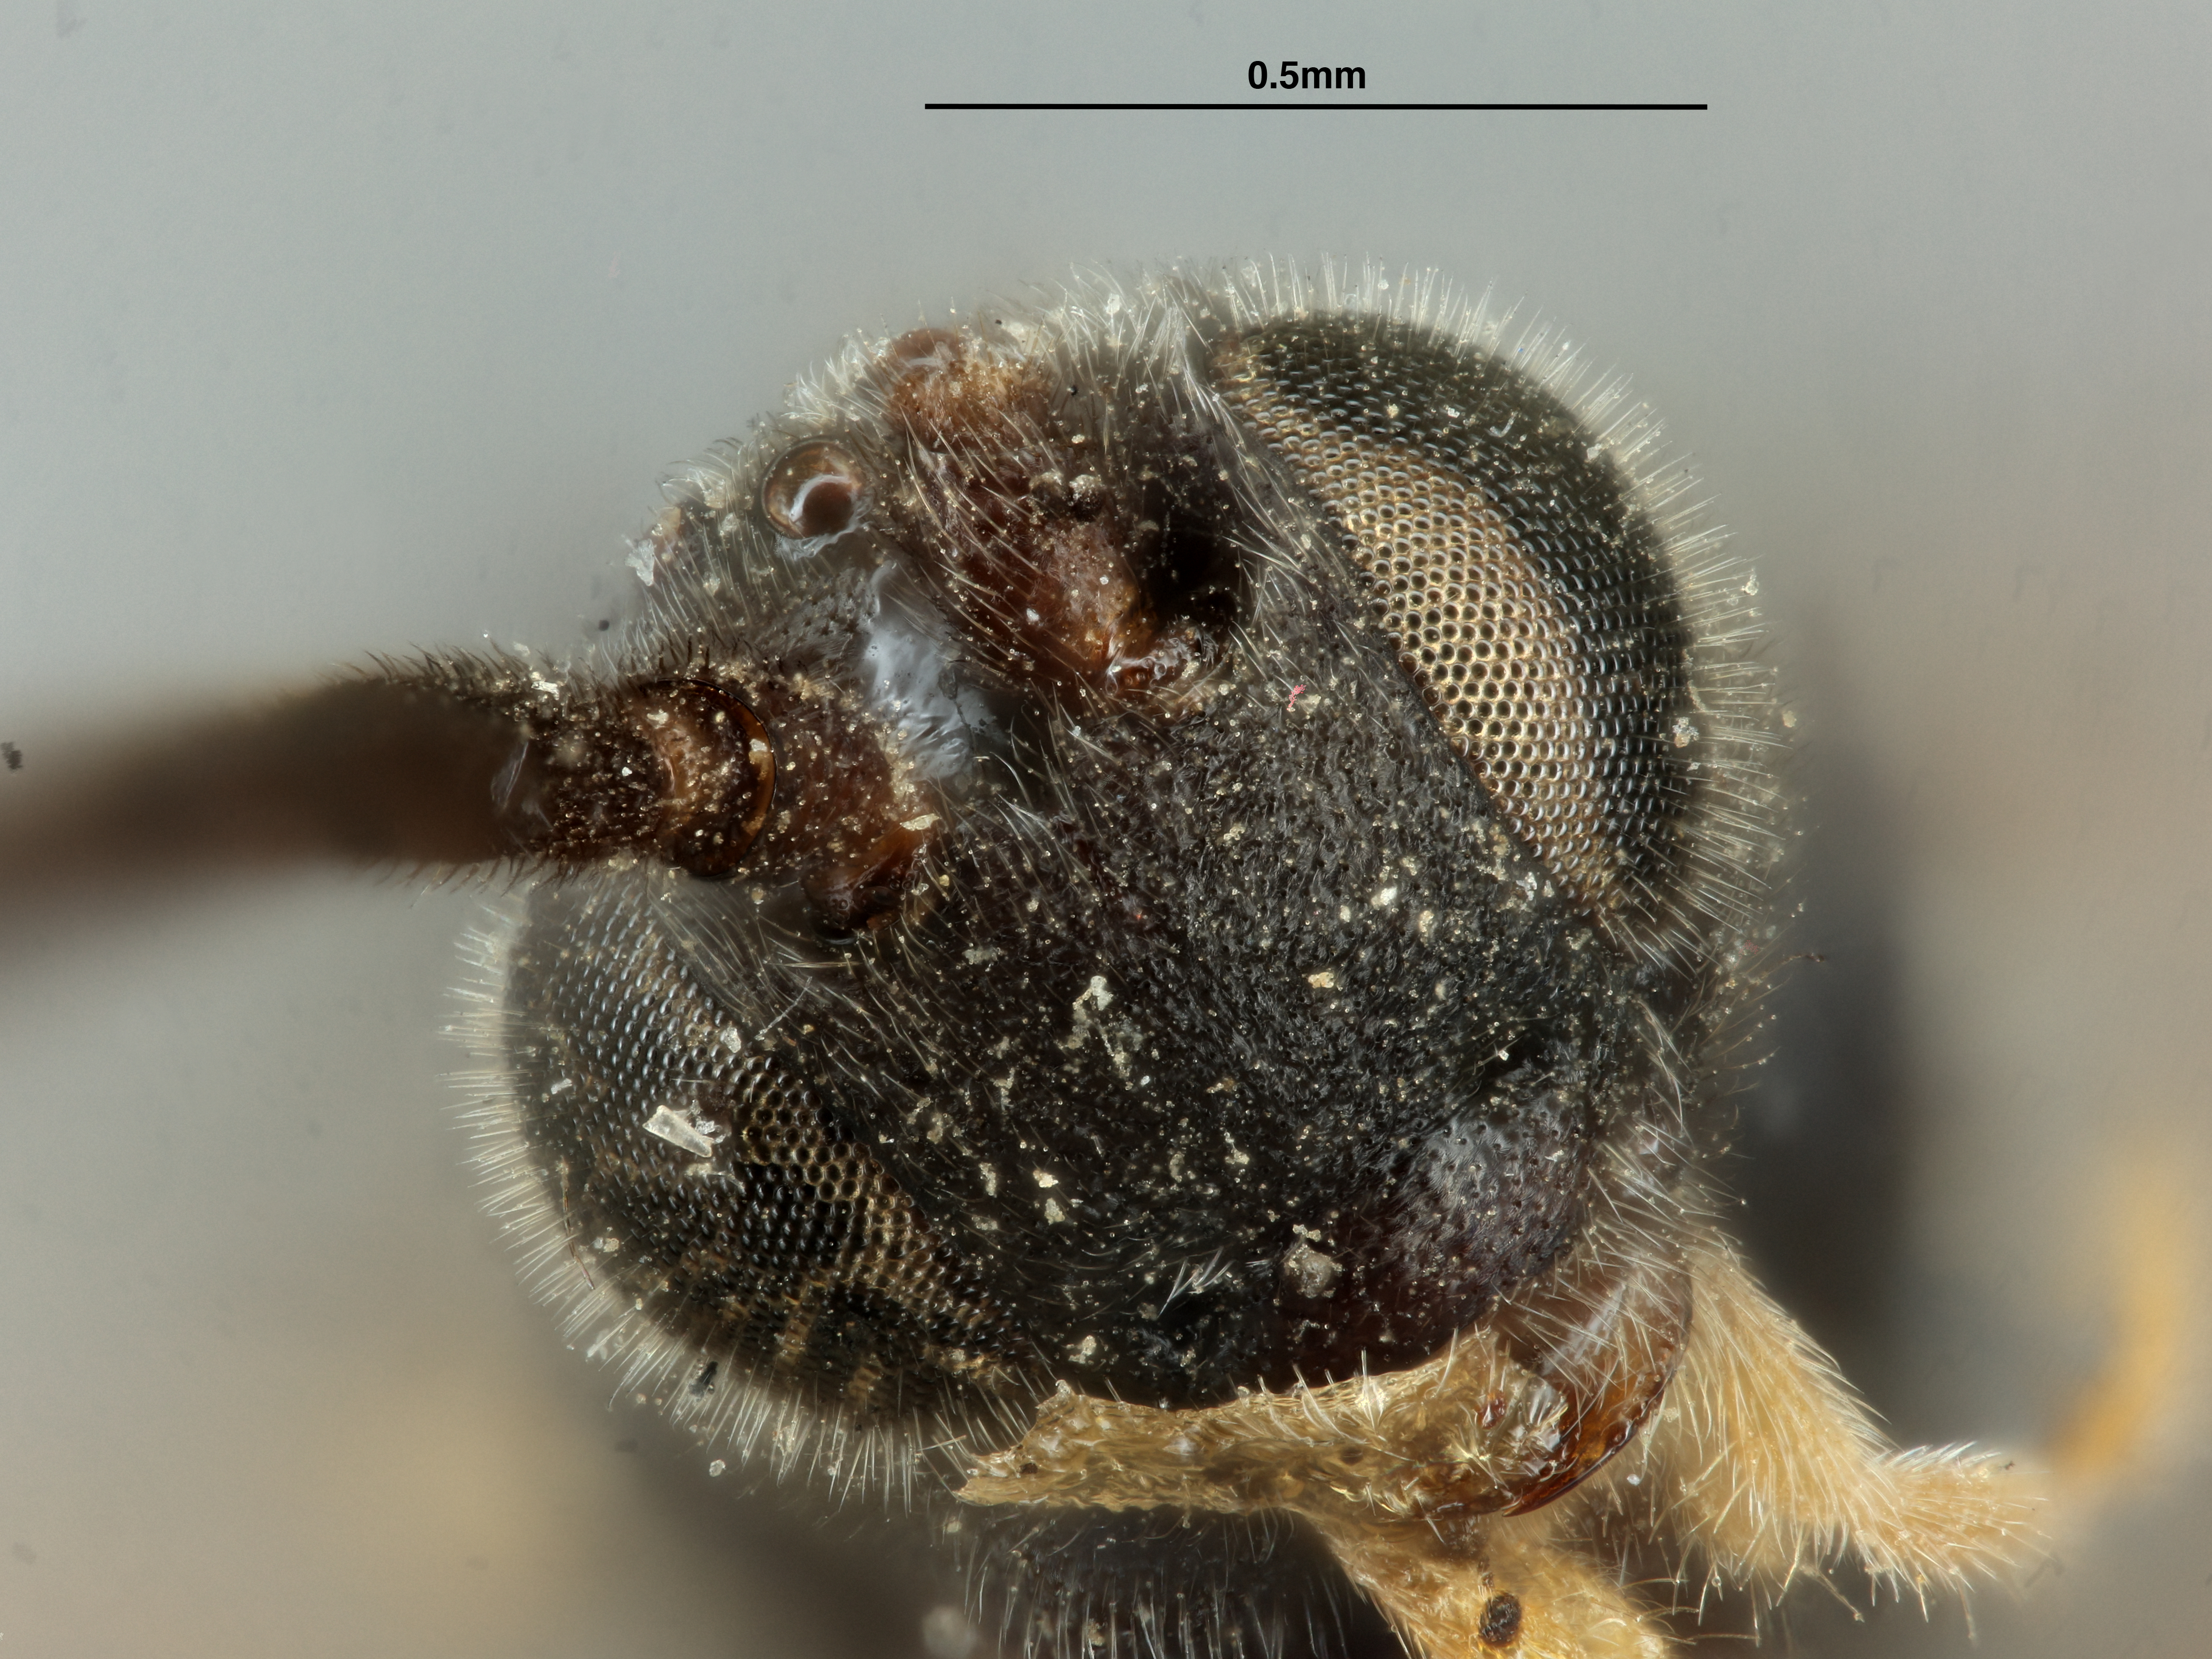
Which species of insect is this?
Microplitis atamiensis
